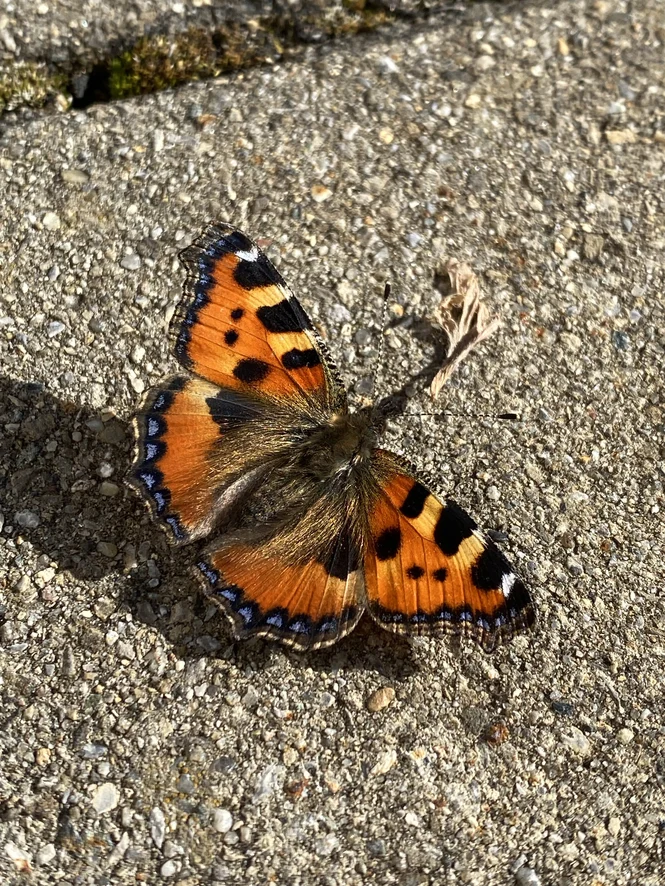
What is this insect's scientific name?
Aglais urticae
